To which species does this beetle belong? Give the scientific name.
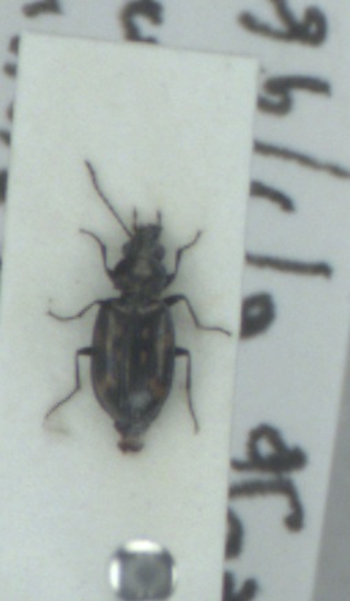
Bembidion obliquum
